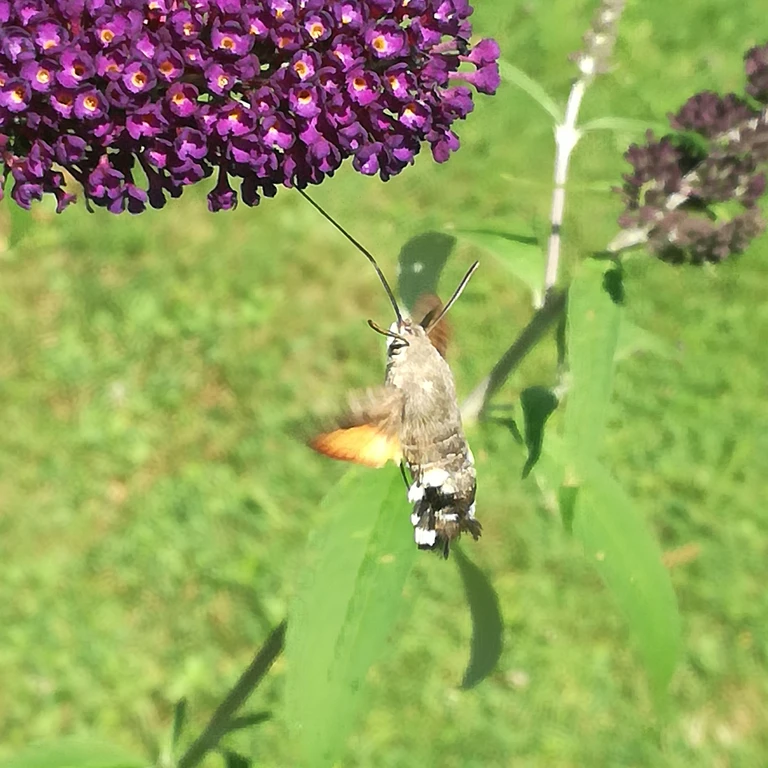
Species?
Macroglossum stellatarum
